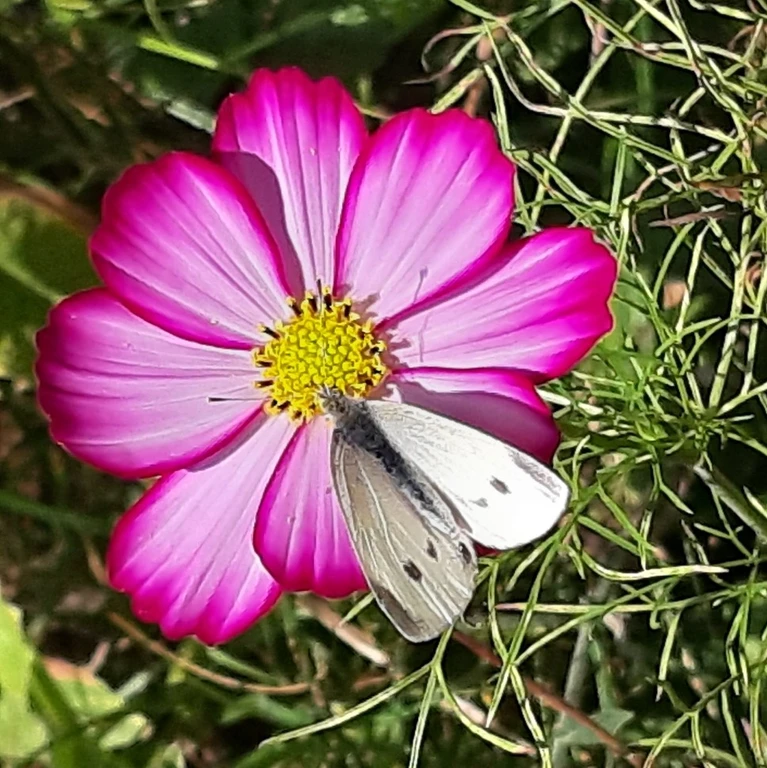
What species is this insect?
Pieris rapae
